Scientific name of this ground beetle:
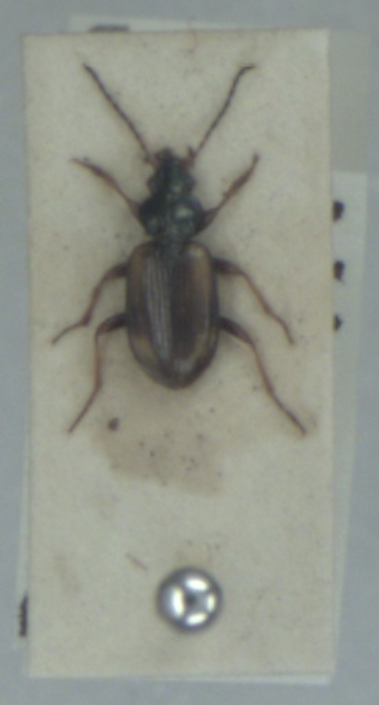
Bembidion bruxellense
